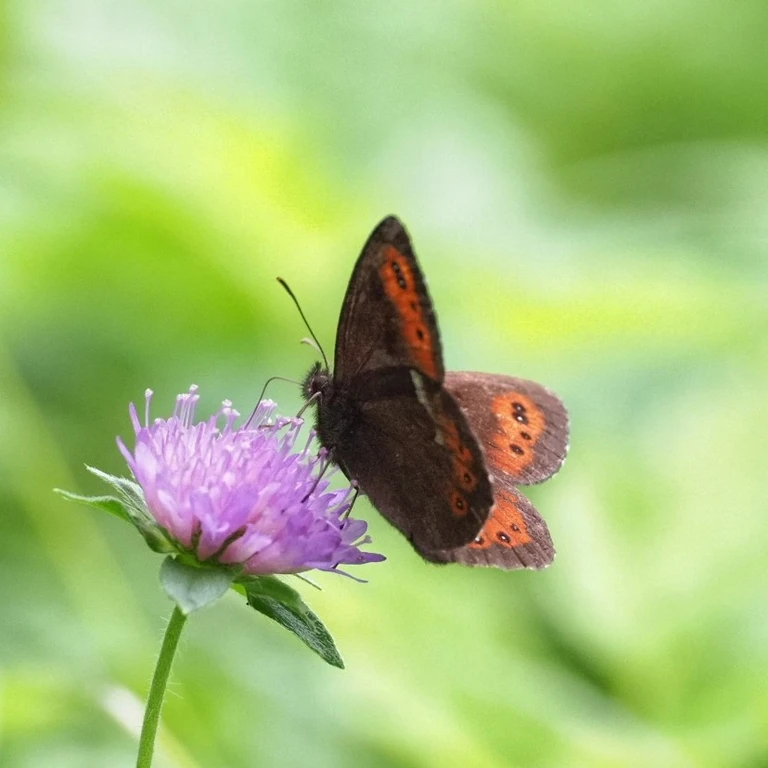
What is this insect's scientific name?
Erebia ligea
